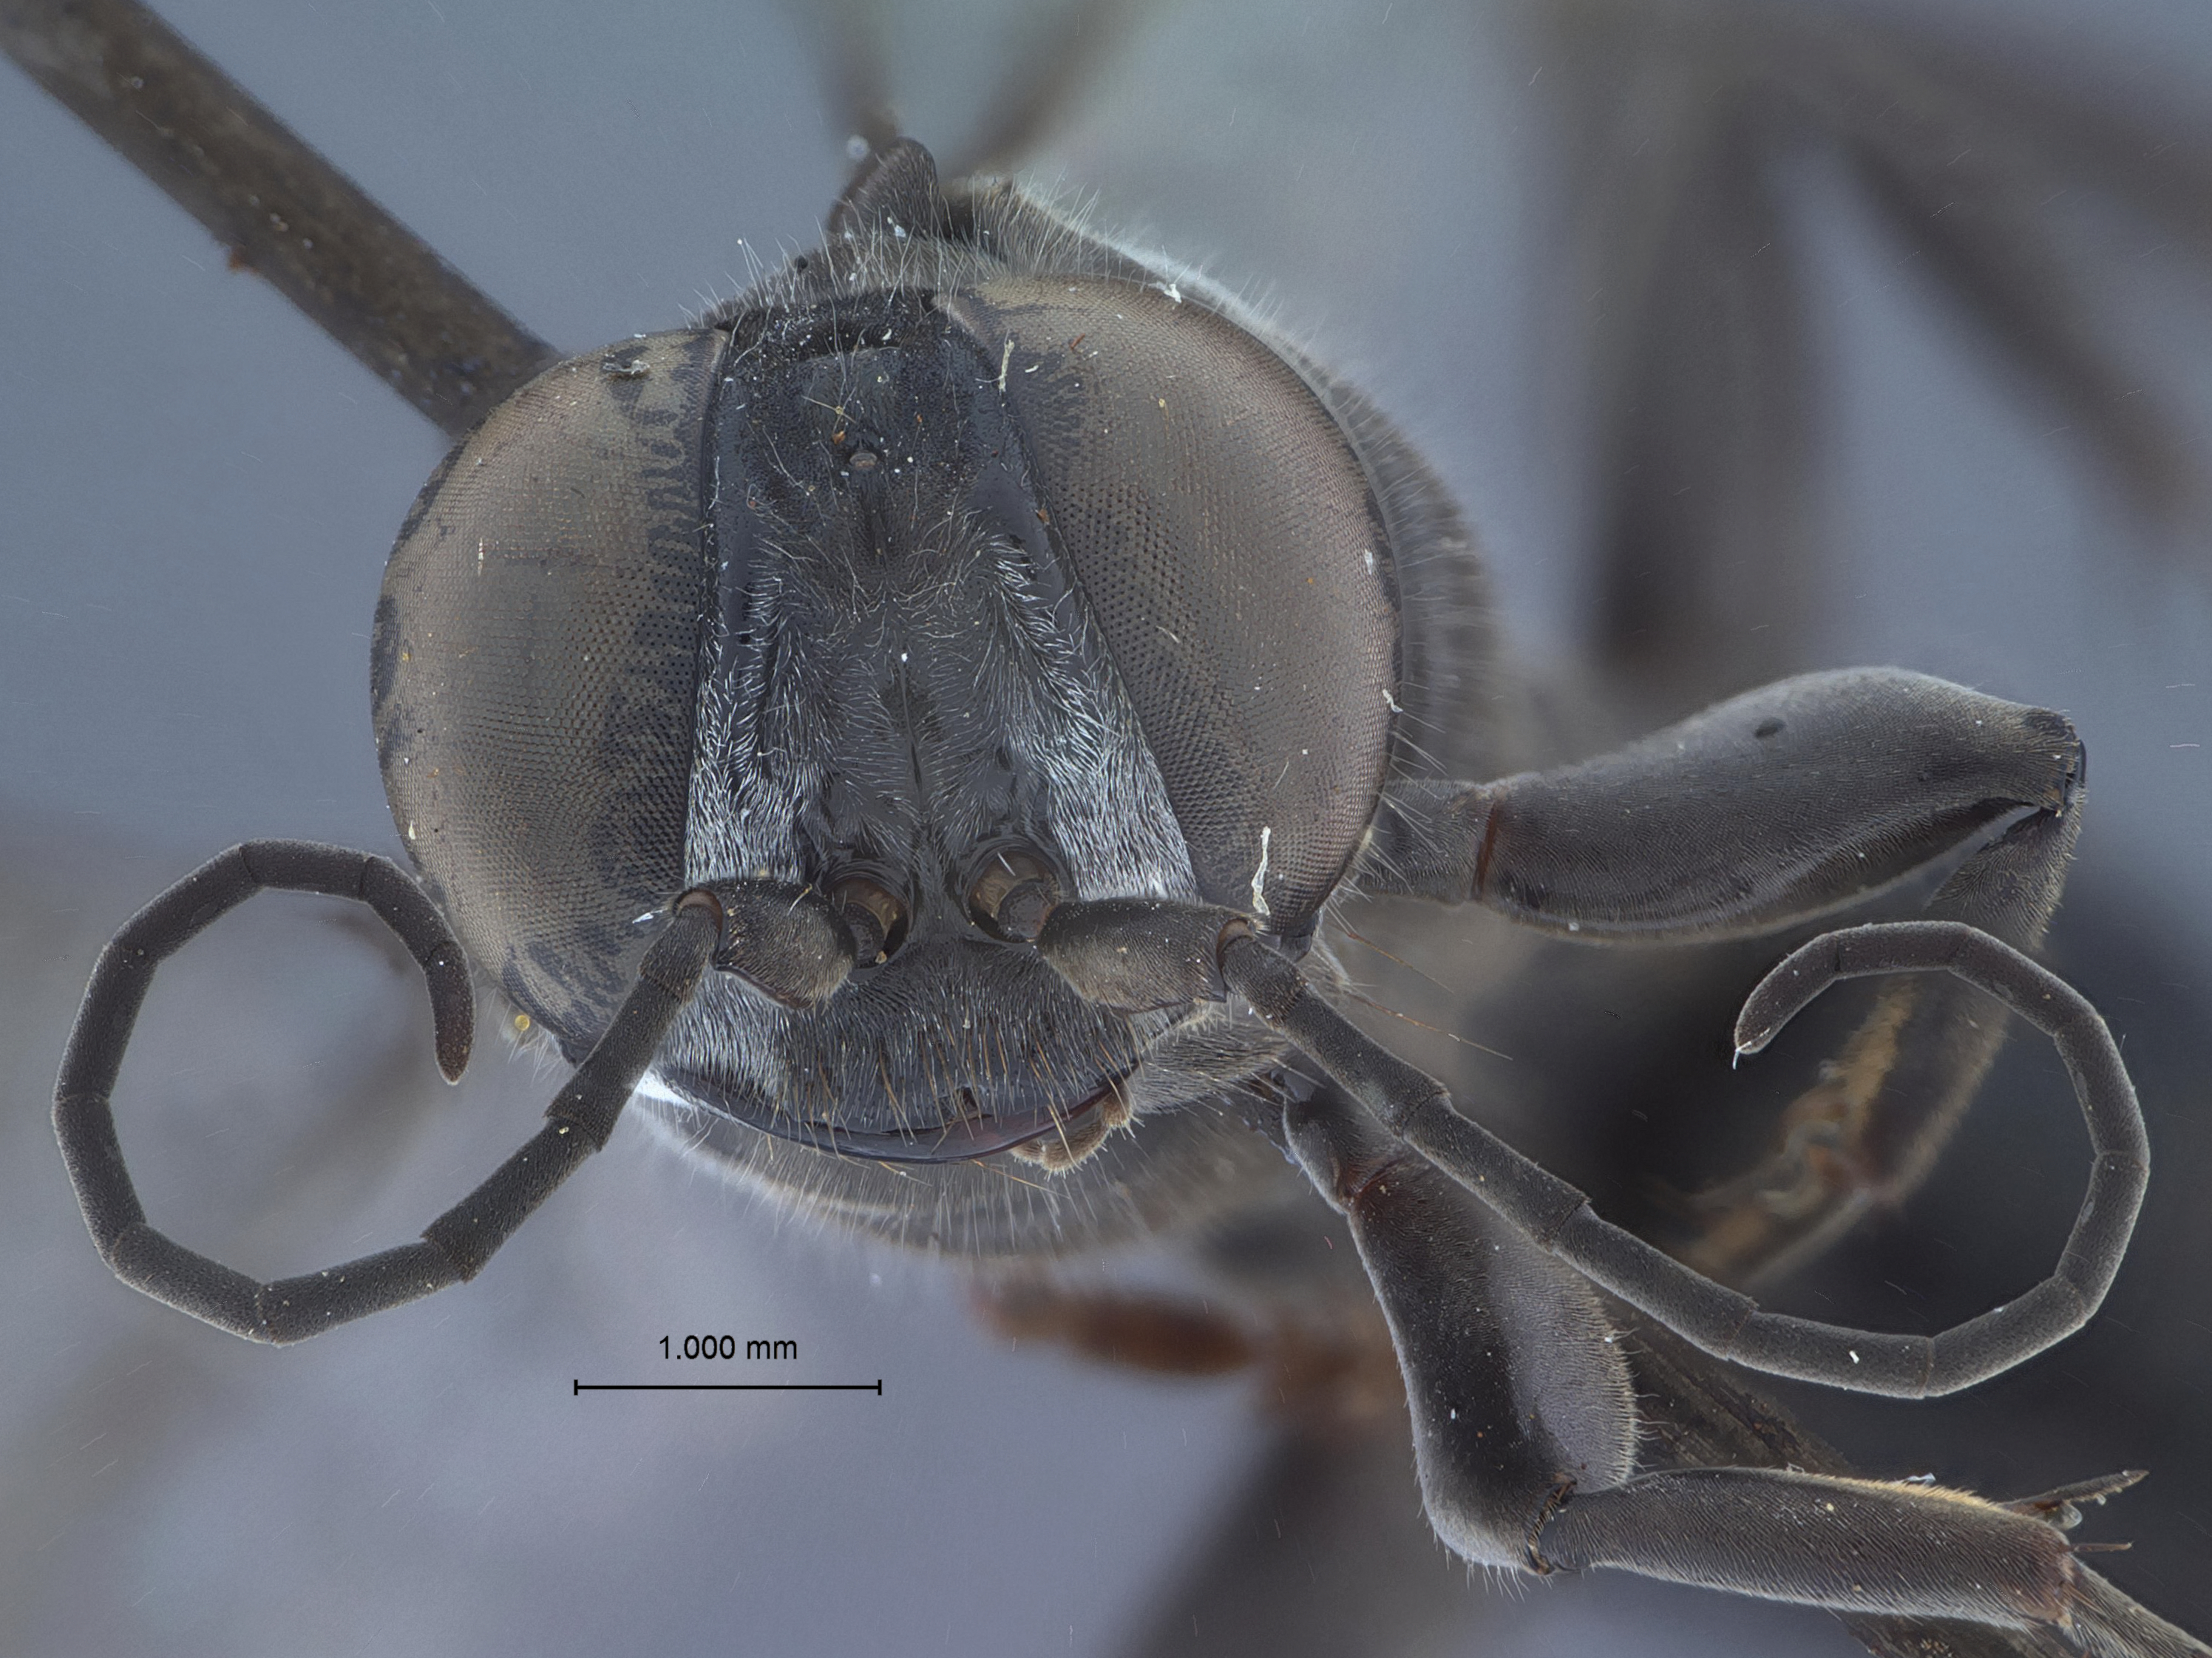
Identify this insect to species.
Liris williamsi
